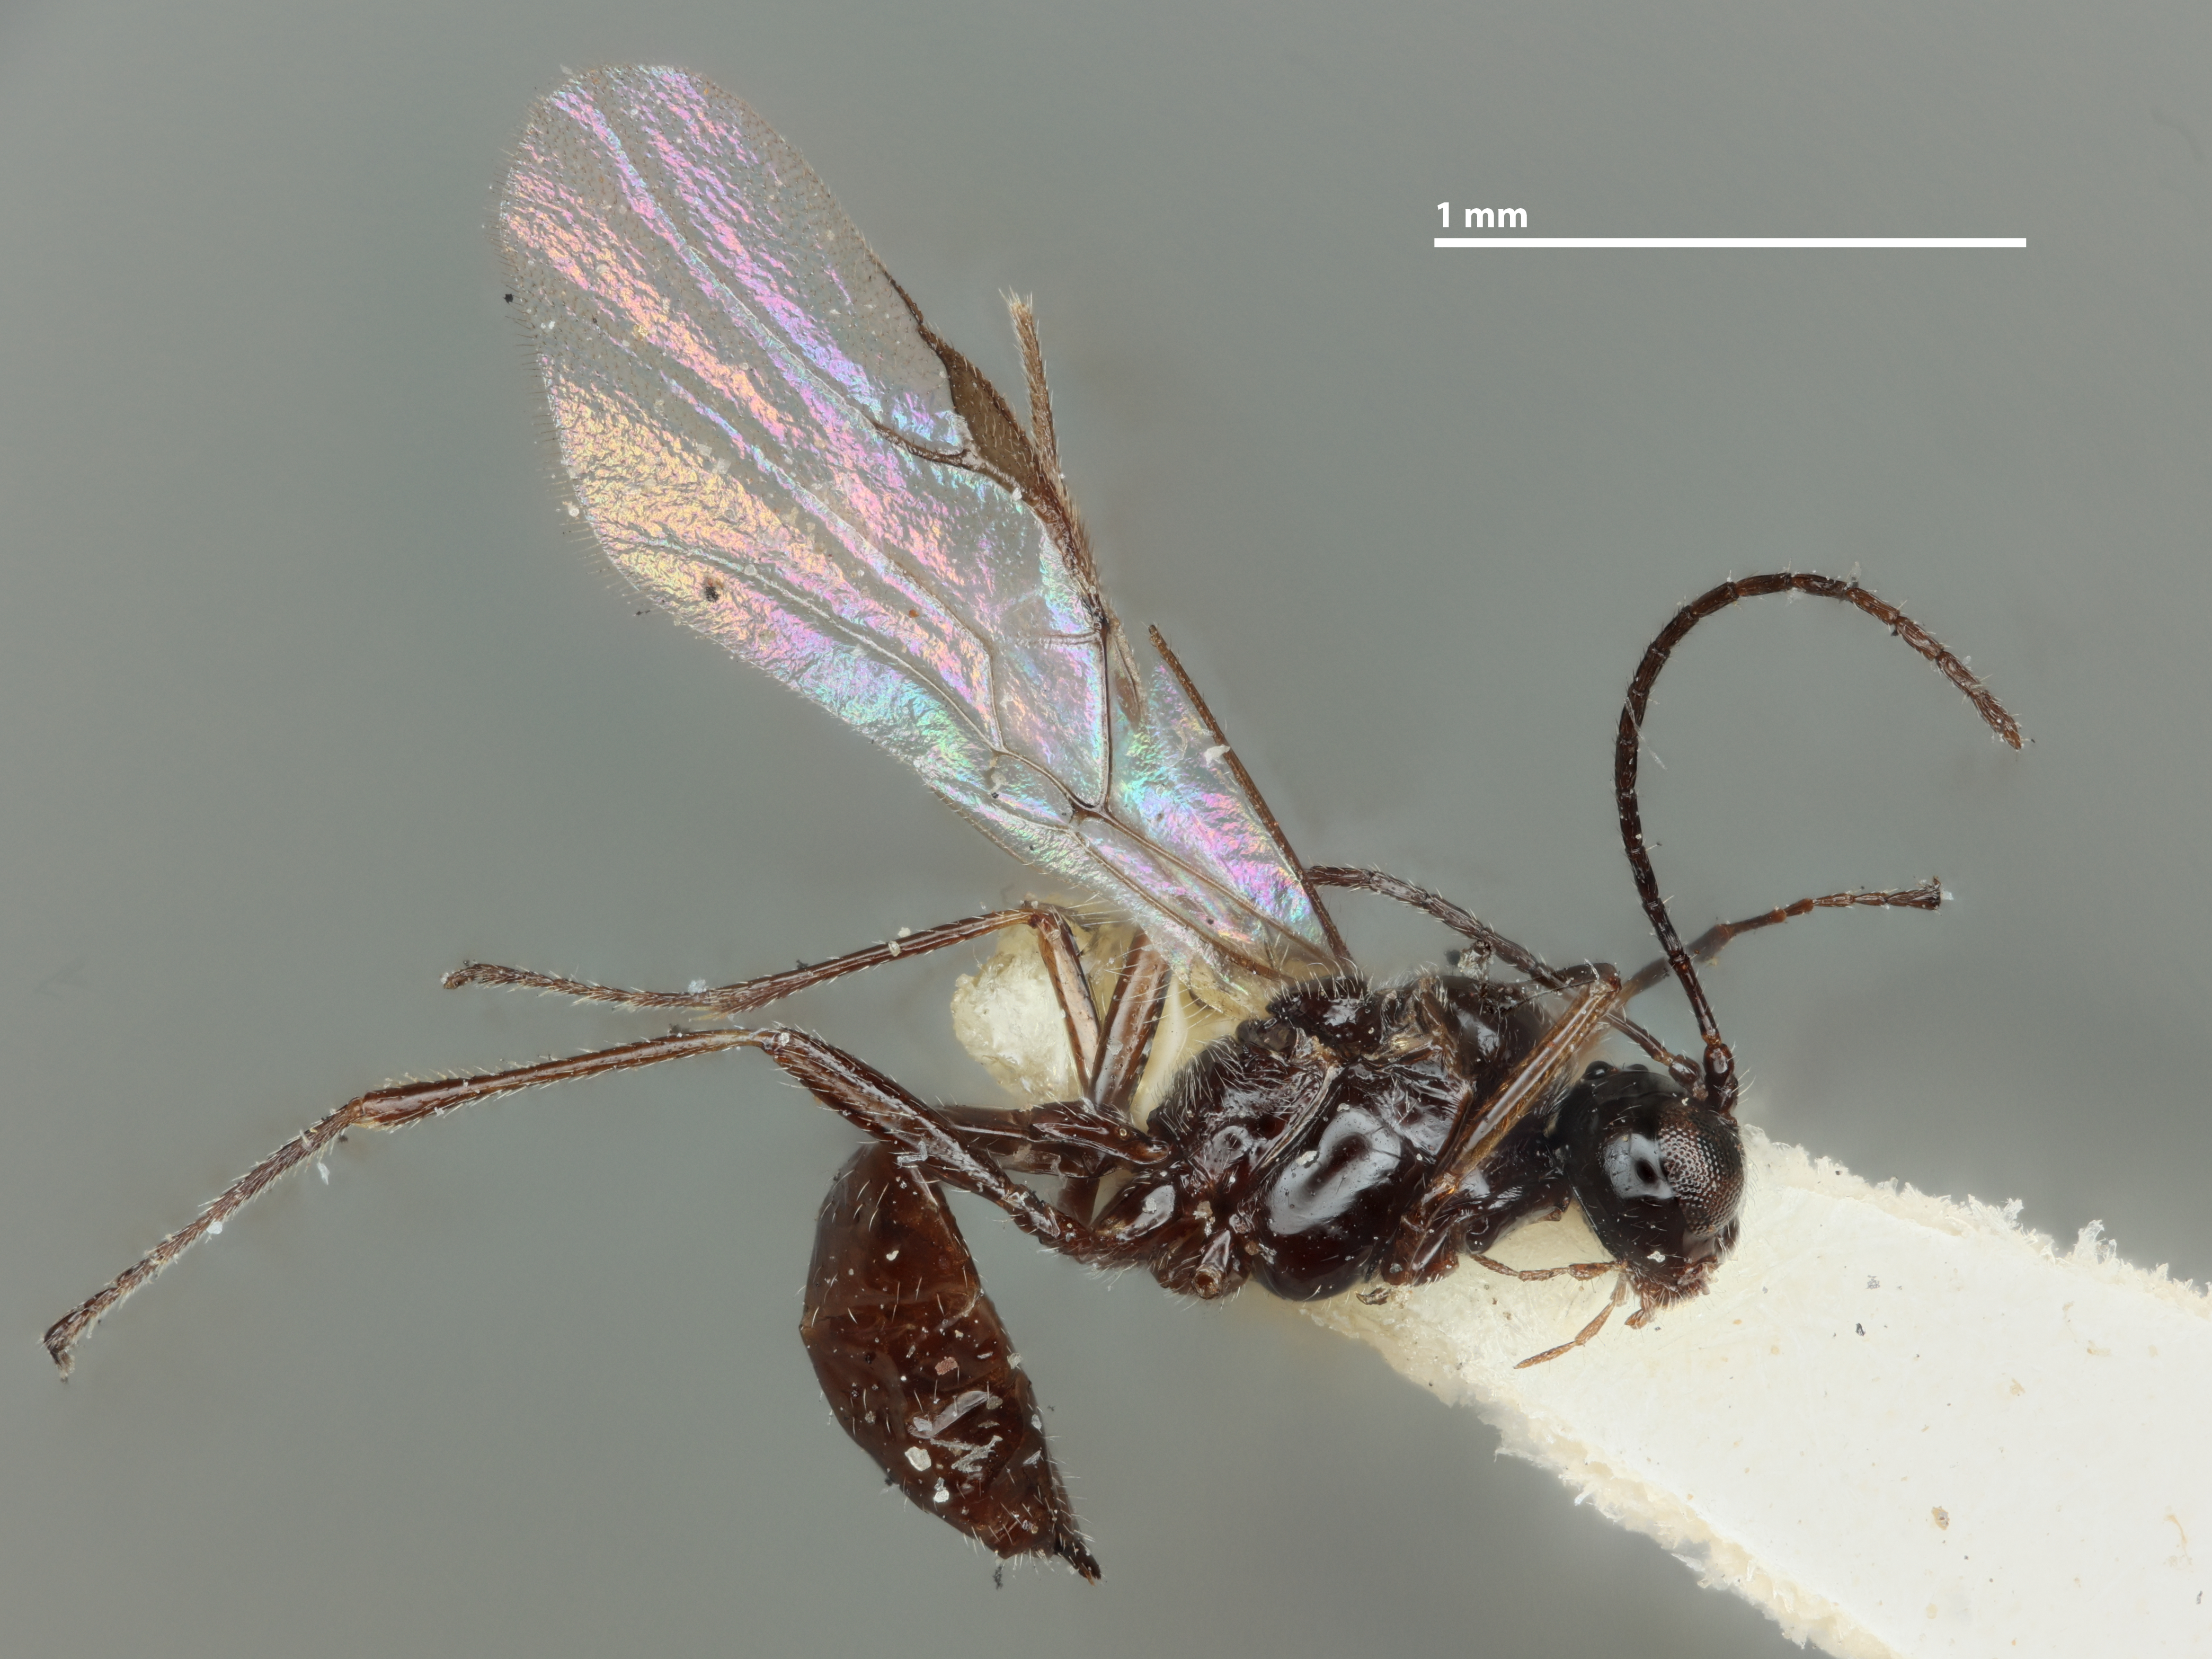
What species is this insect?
Praon artemisaphis
